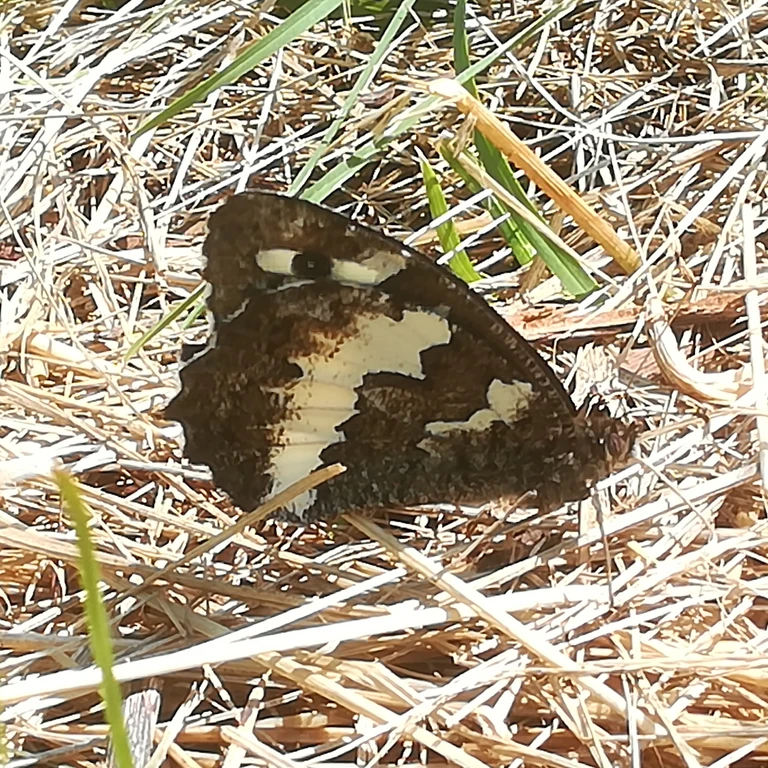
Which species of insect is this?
Brintesia circe
